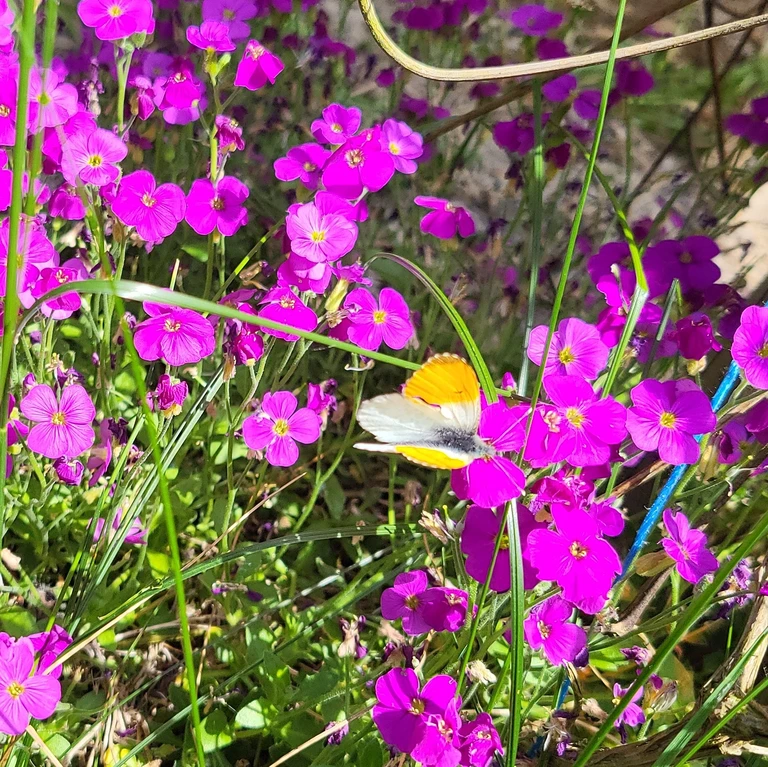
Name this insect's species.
Anthocharis cardamines
